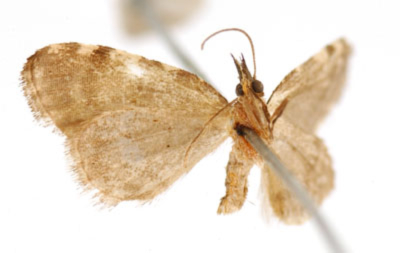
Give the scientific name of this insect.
Psaliodes muscona
